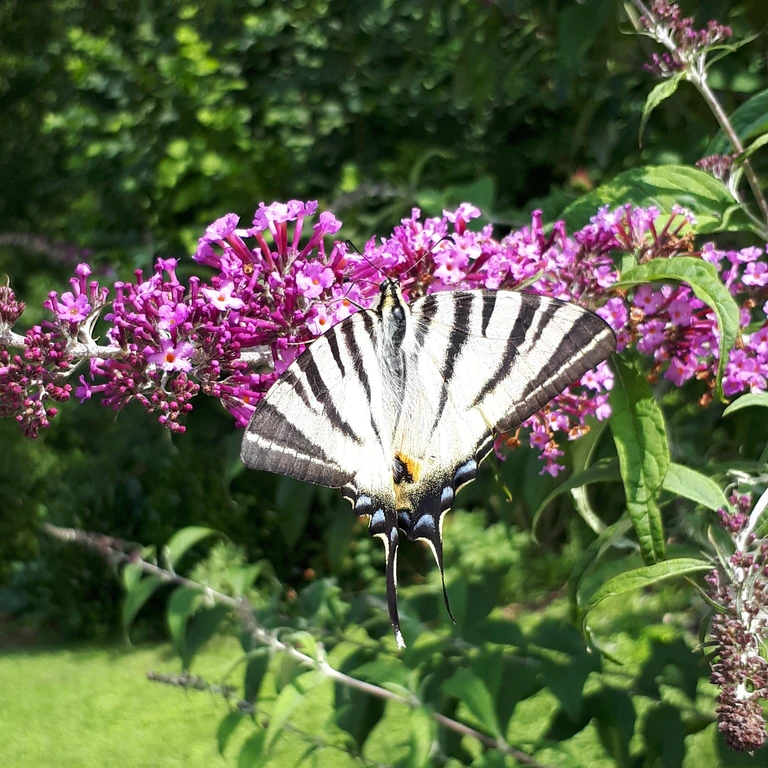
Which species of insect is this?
Iphiclides podalirius
